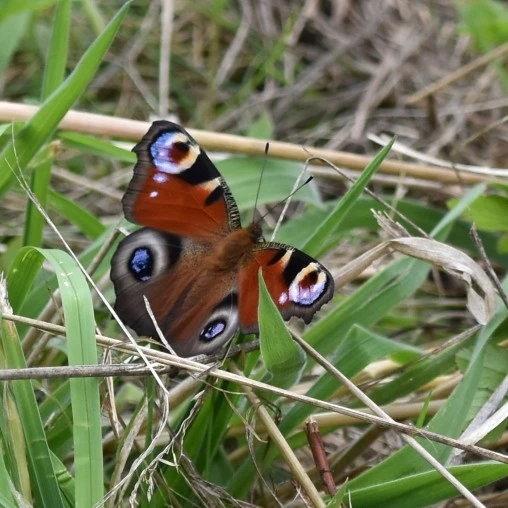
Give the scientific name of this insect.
Aglais io
